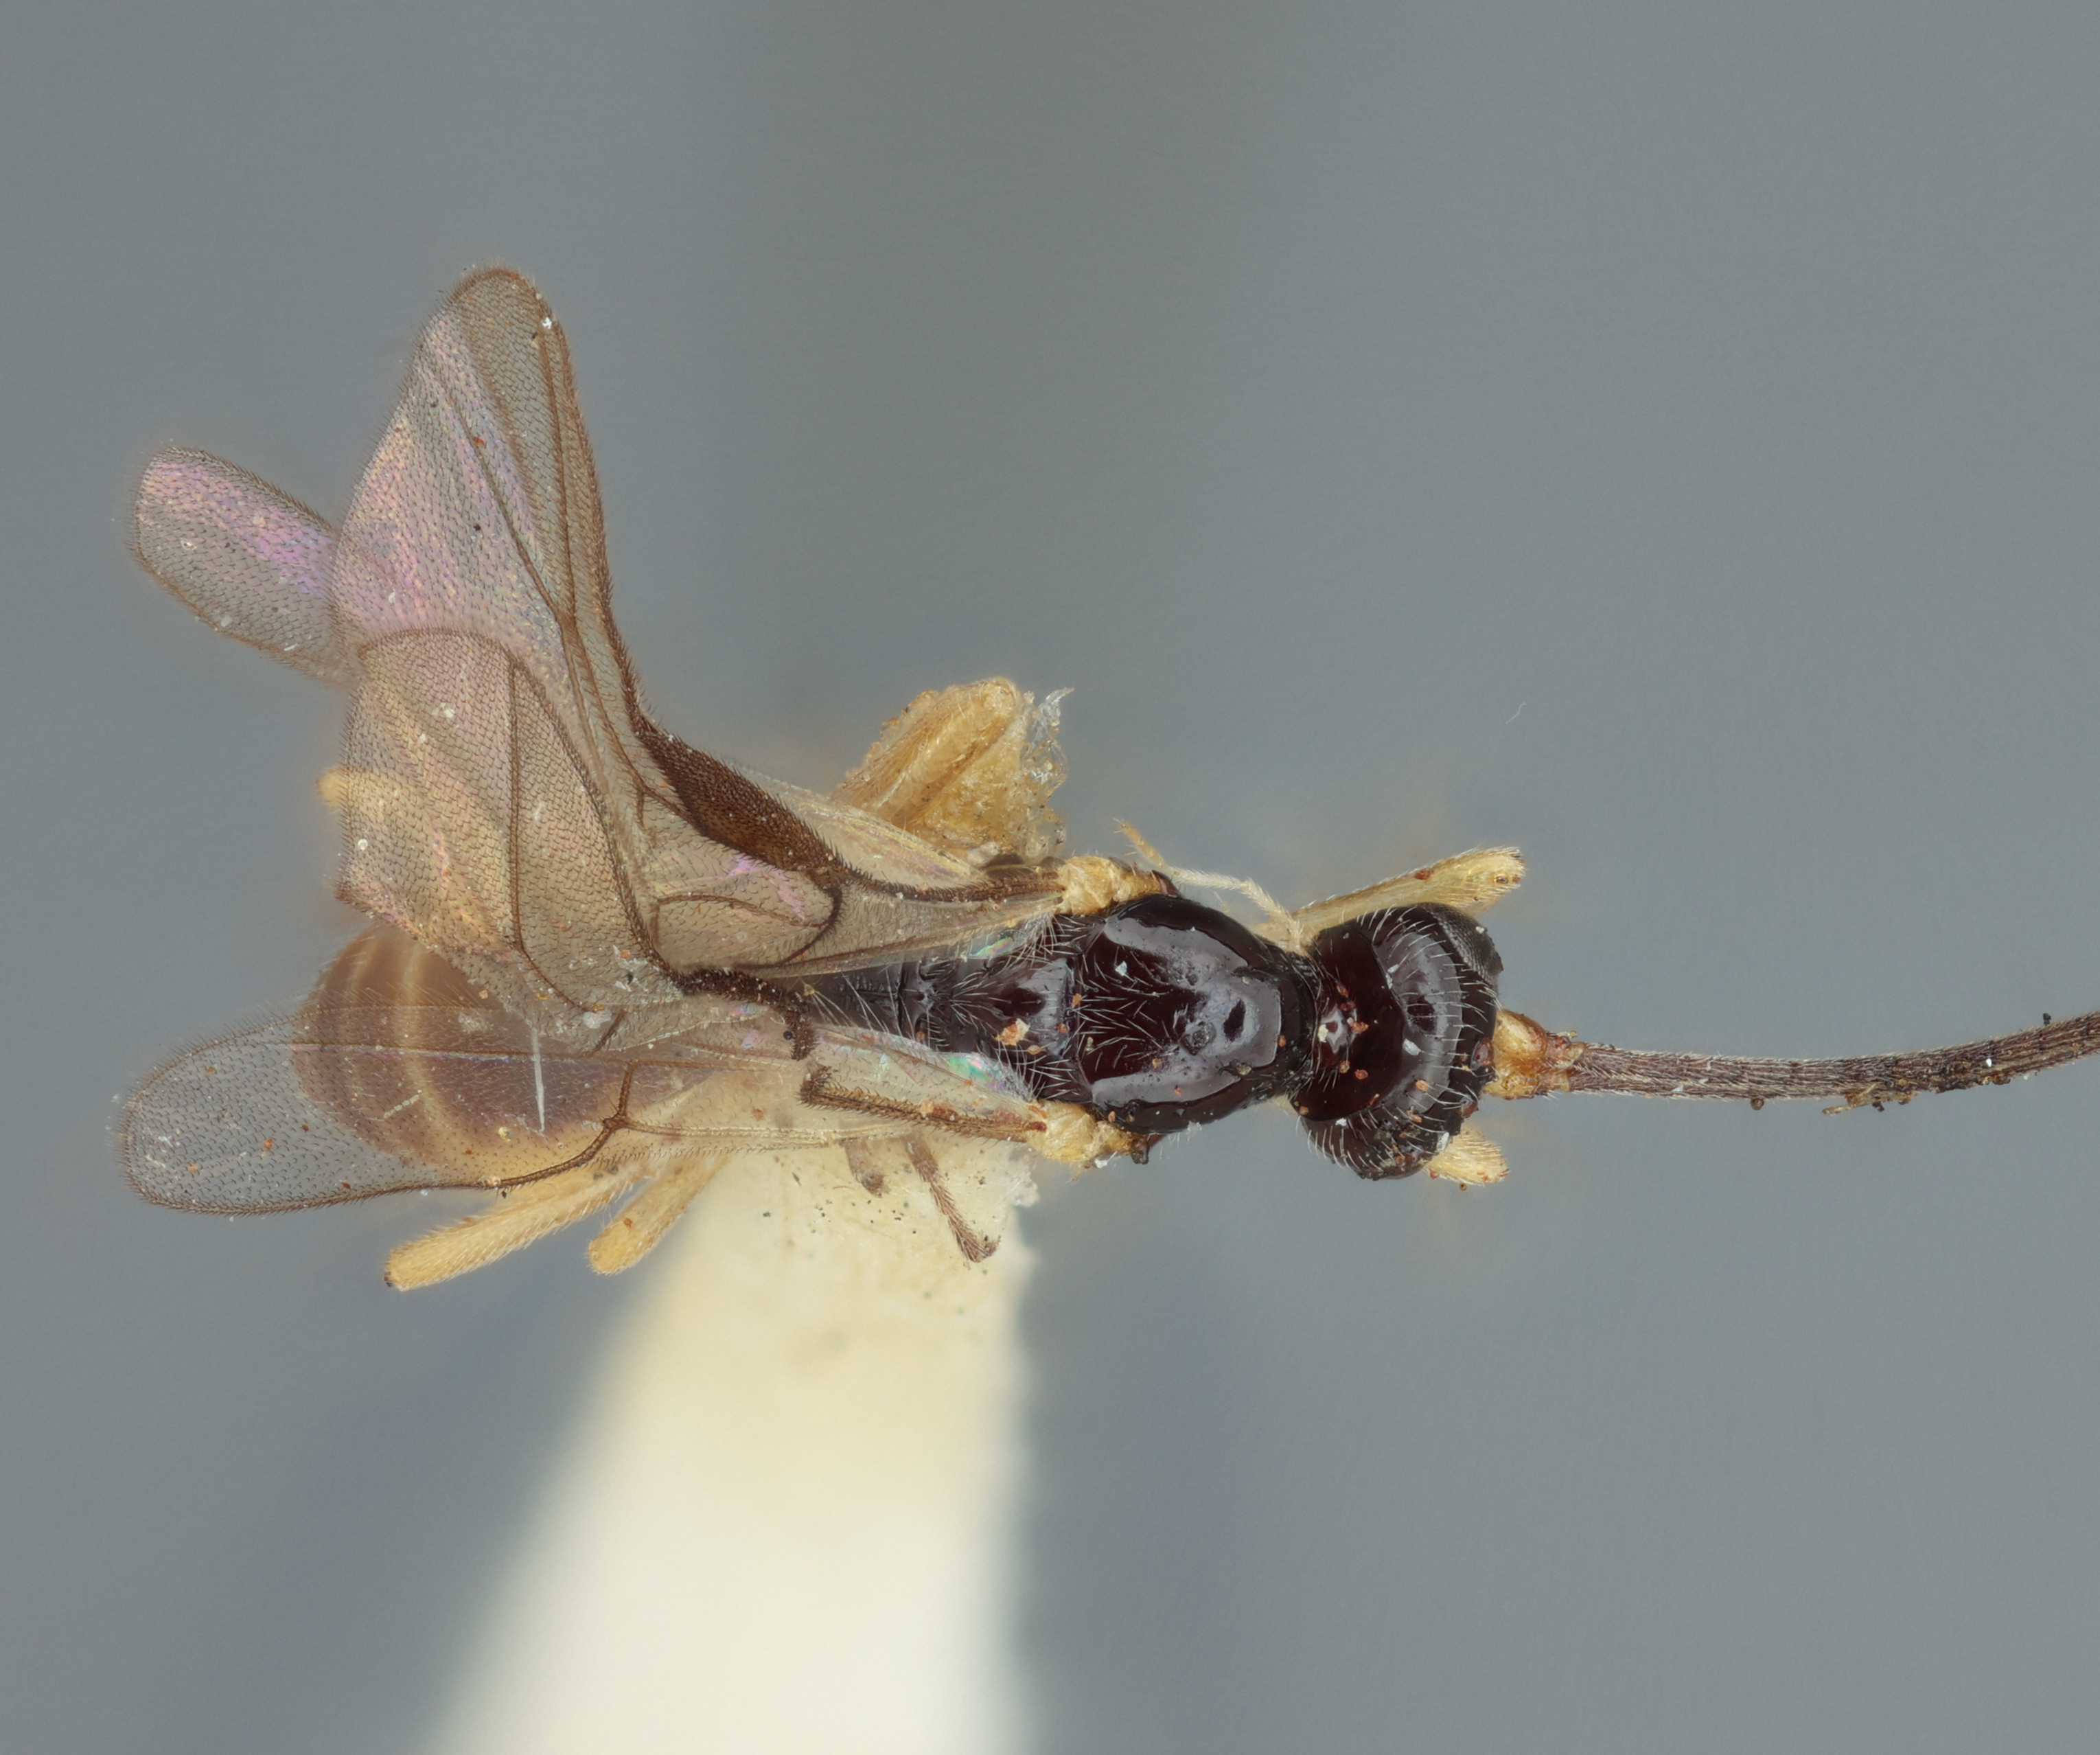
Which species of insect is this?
Phanomeris metalli
